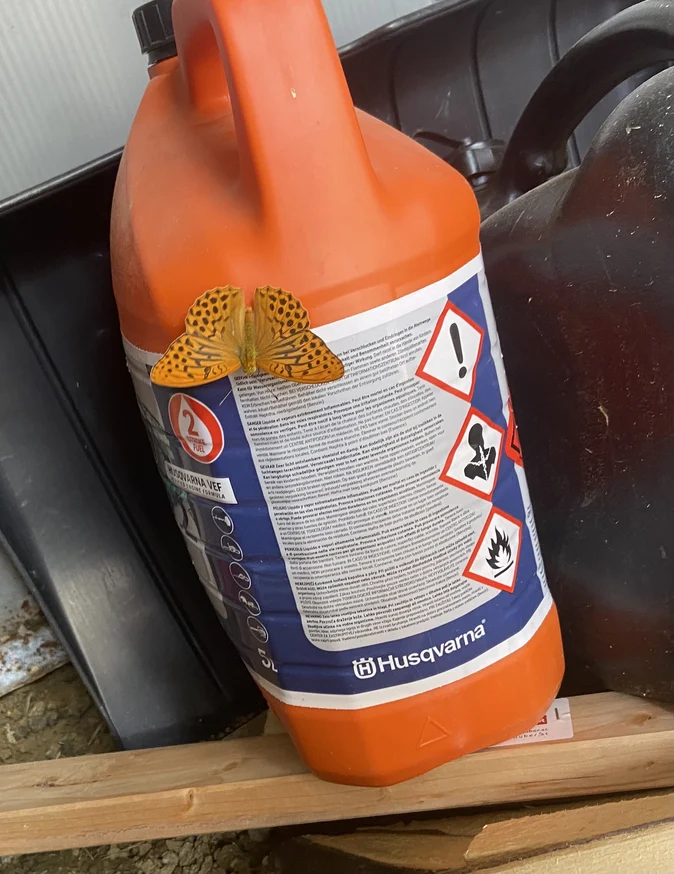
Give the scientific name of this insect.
Argynnis paphia
